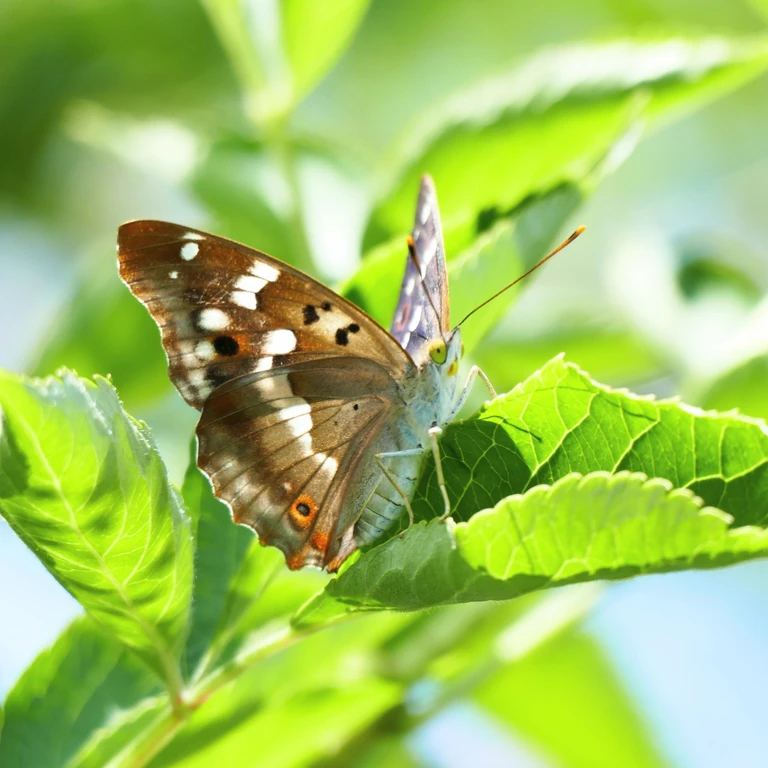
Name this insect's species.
Apatura ilia
